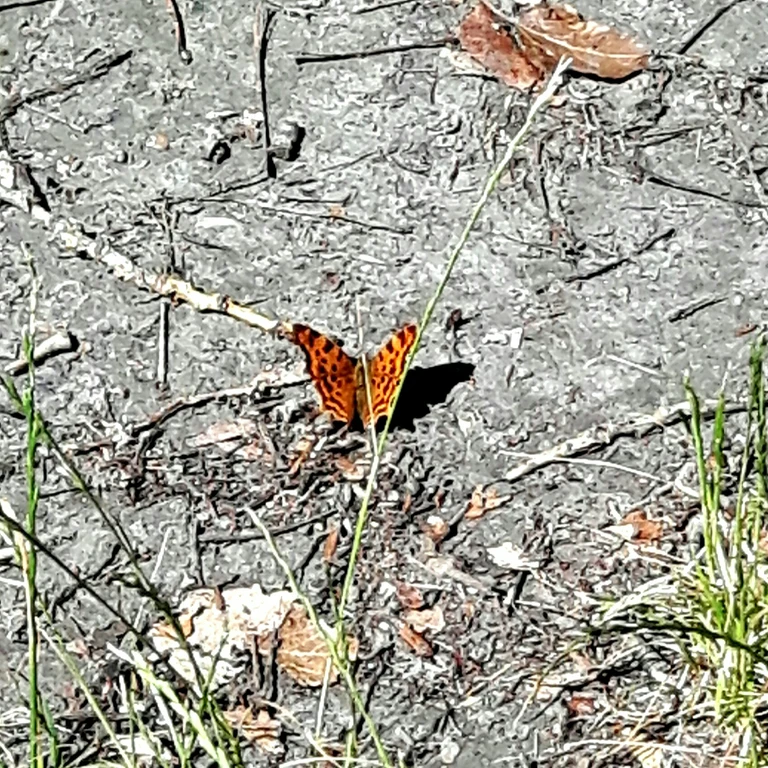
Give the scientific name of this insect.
Polygonia c-album
